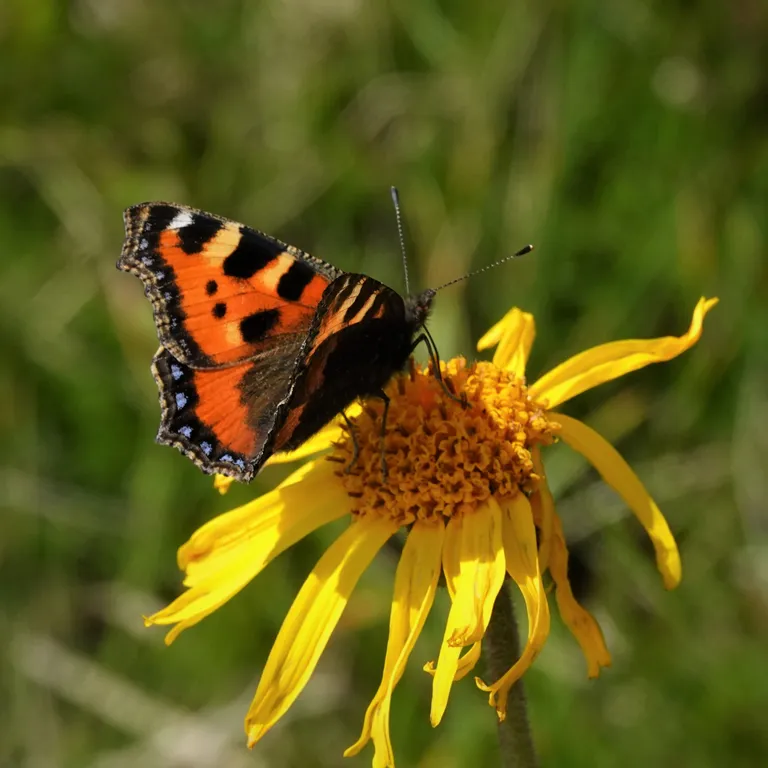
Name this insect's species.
Aglais urticae
